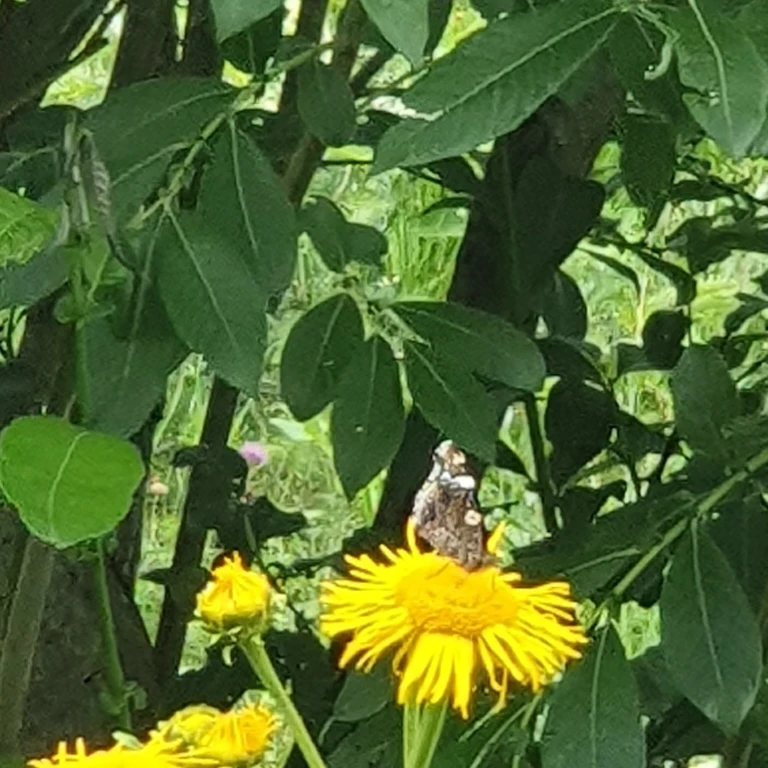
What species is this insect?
Vanessa atalanta
